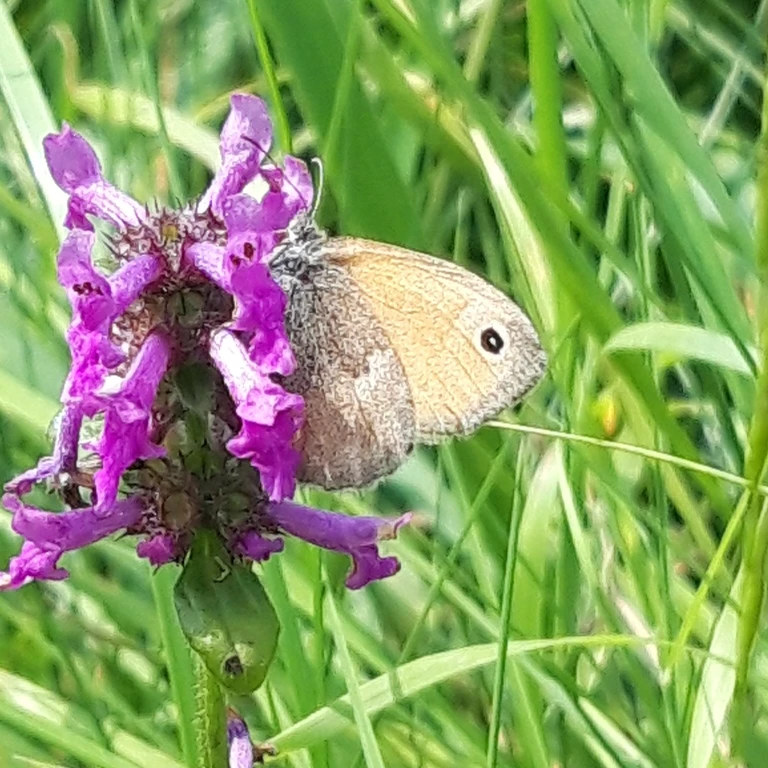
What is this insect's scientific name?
Coenonympha pamphilus
